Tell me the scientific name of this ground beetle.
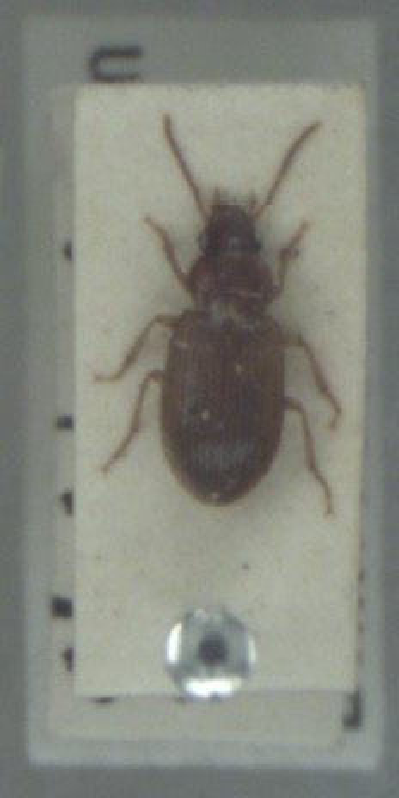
Bradycellus verbasci
